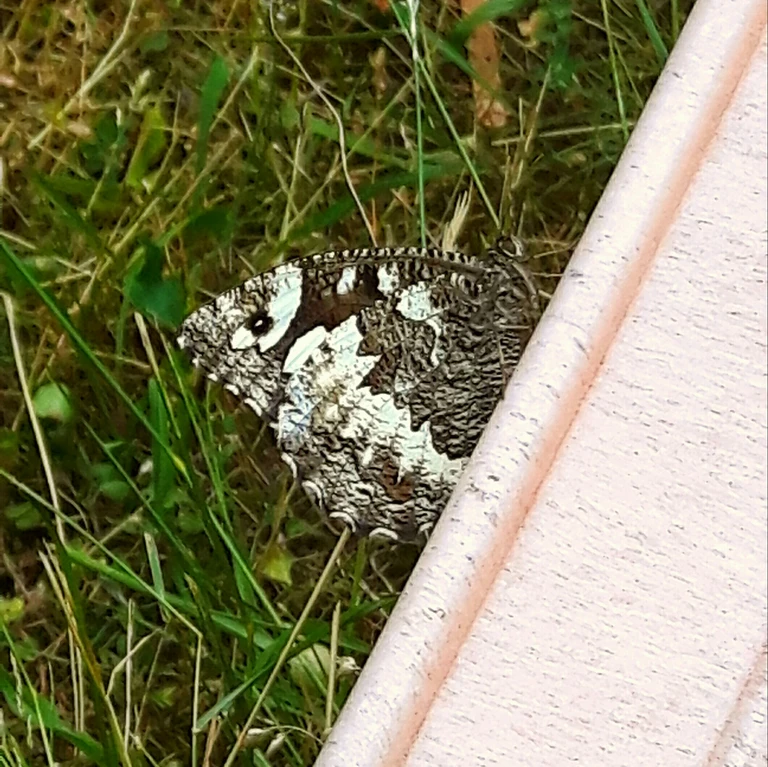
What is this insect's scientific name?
Brintesia circe
